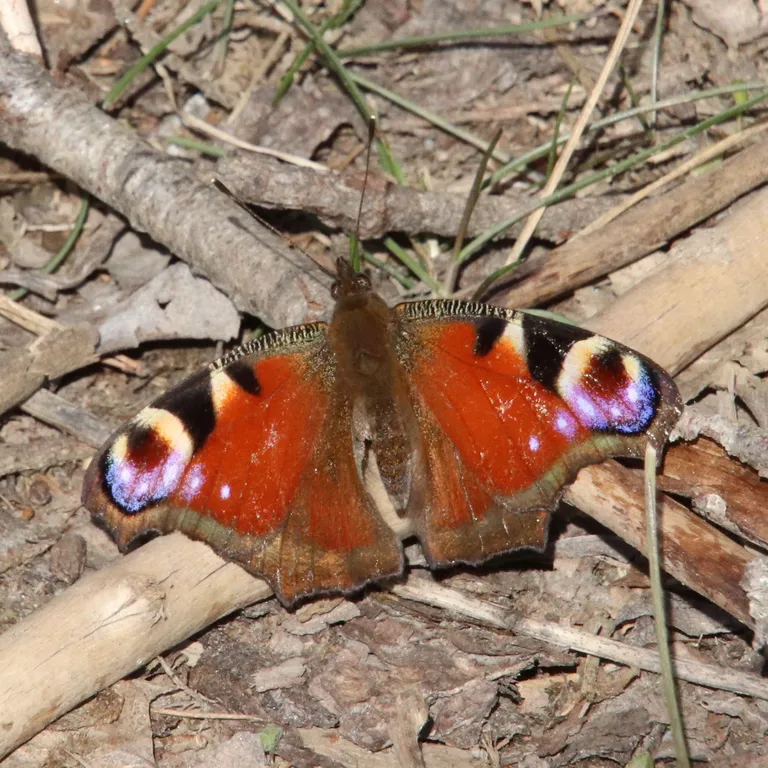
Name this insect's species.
Aglais io
